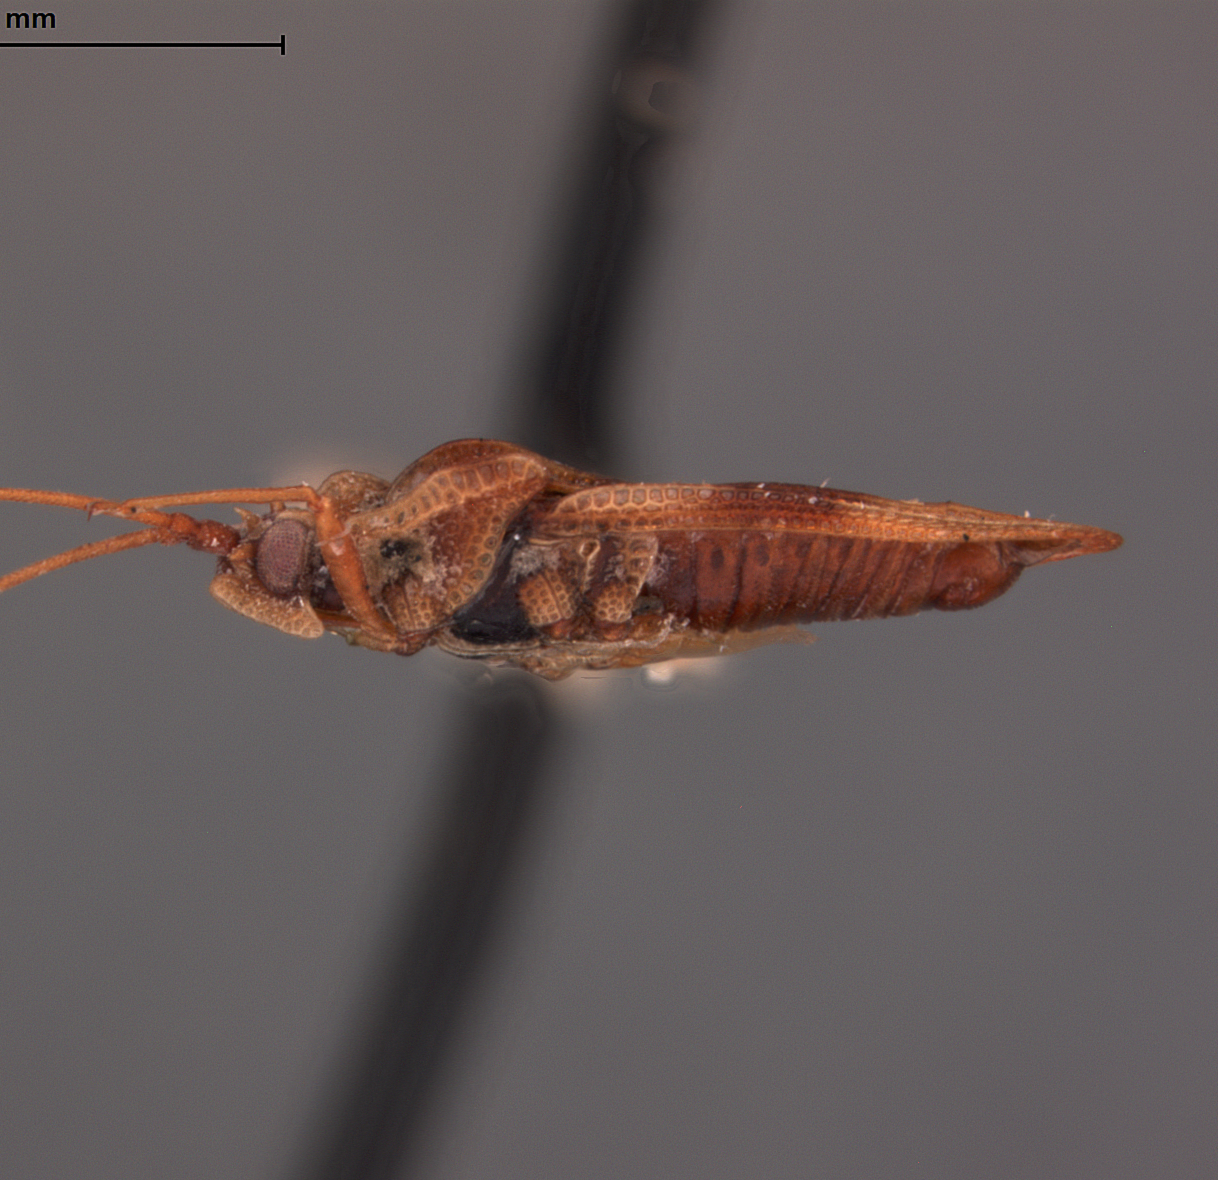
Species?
Tingis hurdae
